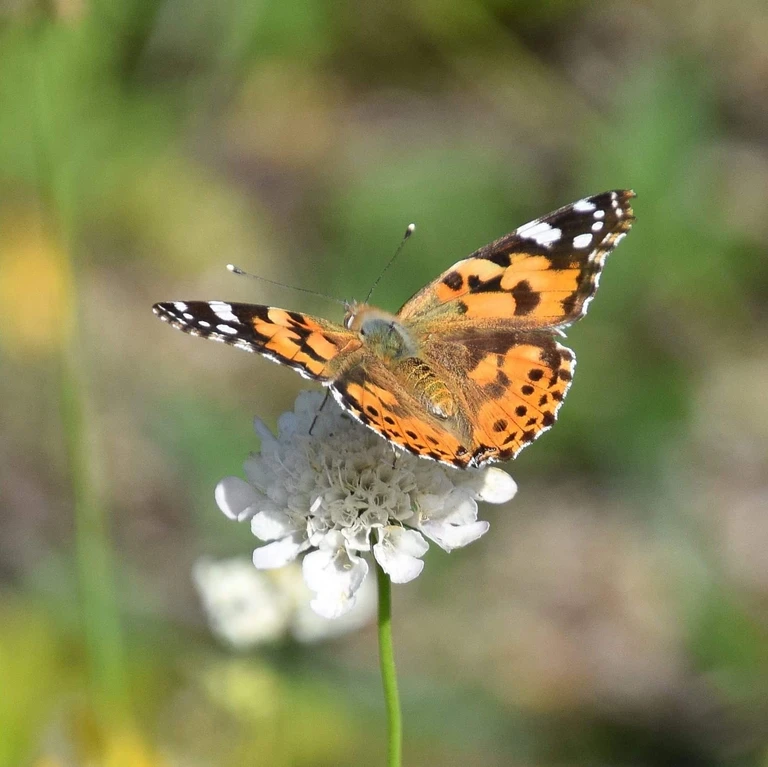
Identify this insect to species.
Vanessa cardui
